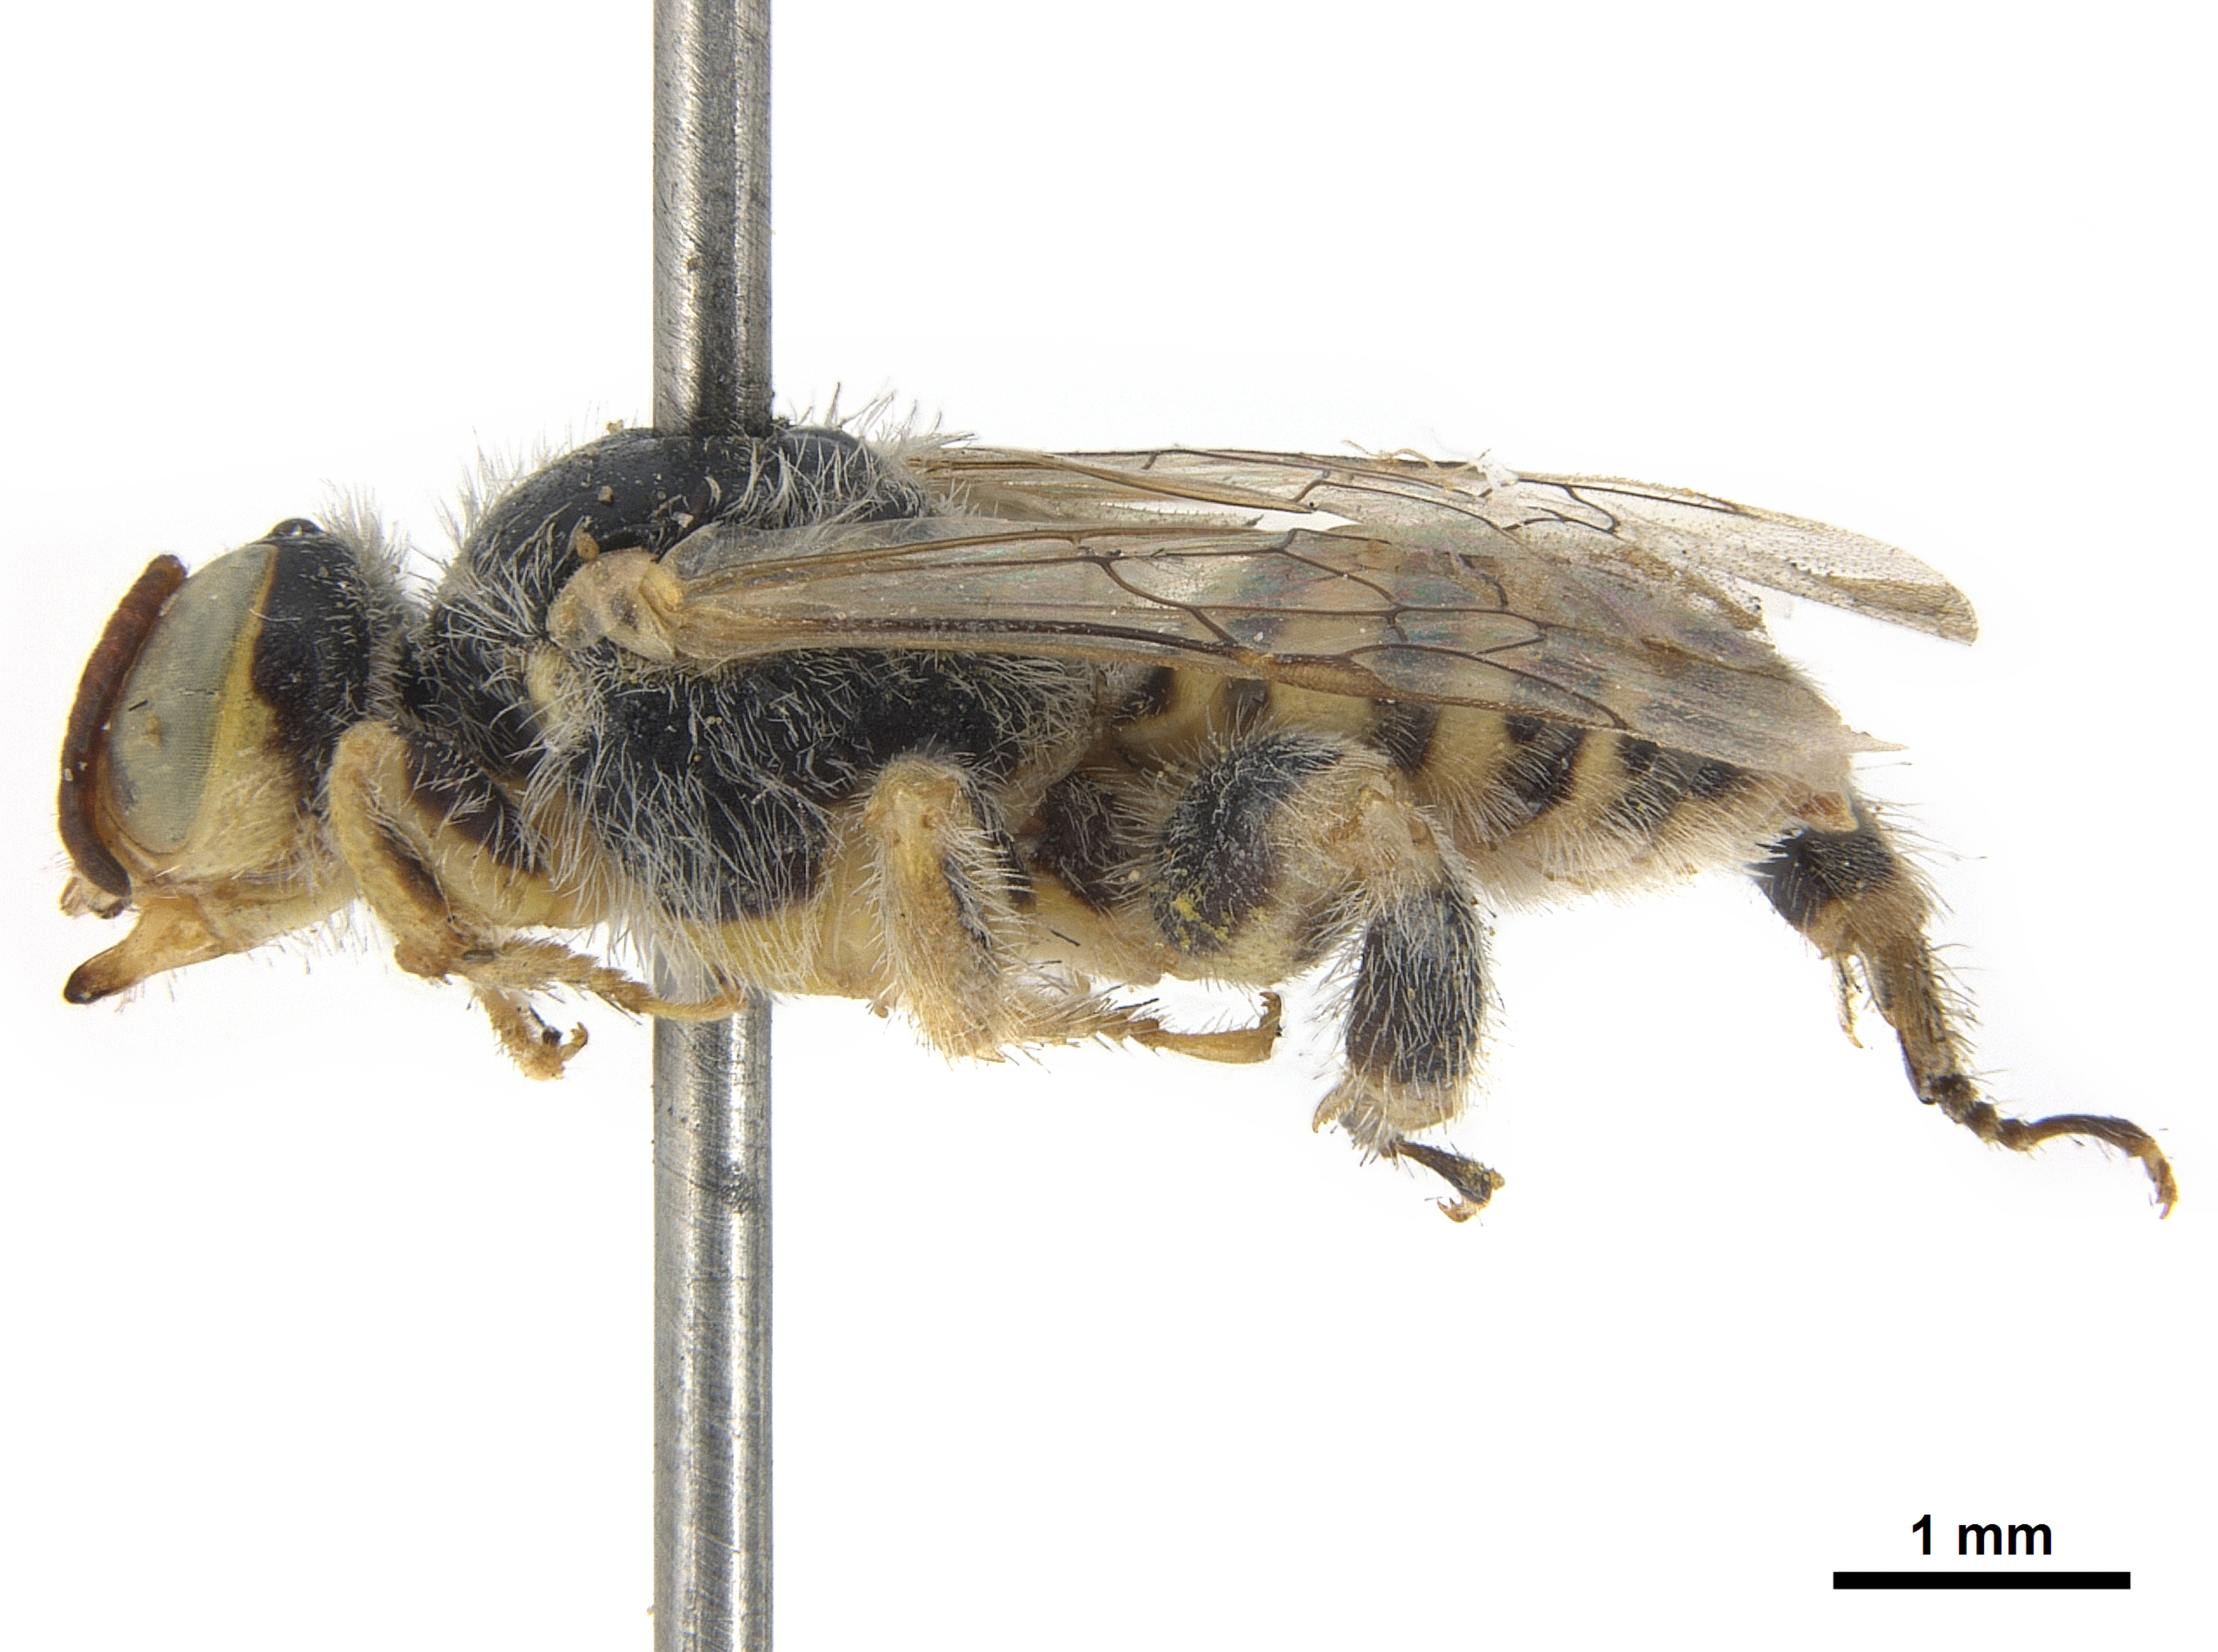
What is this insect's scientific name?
Pararhophites orobinus
